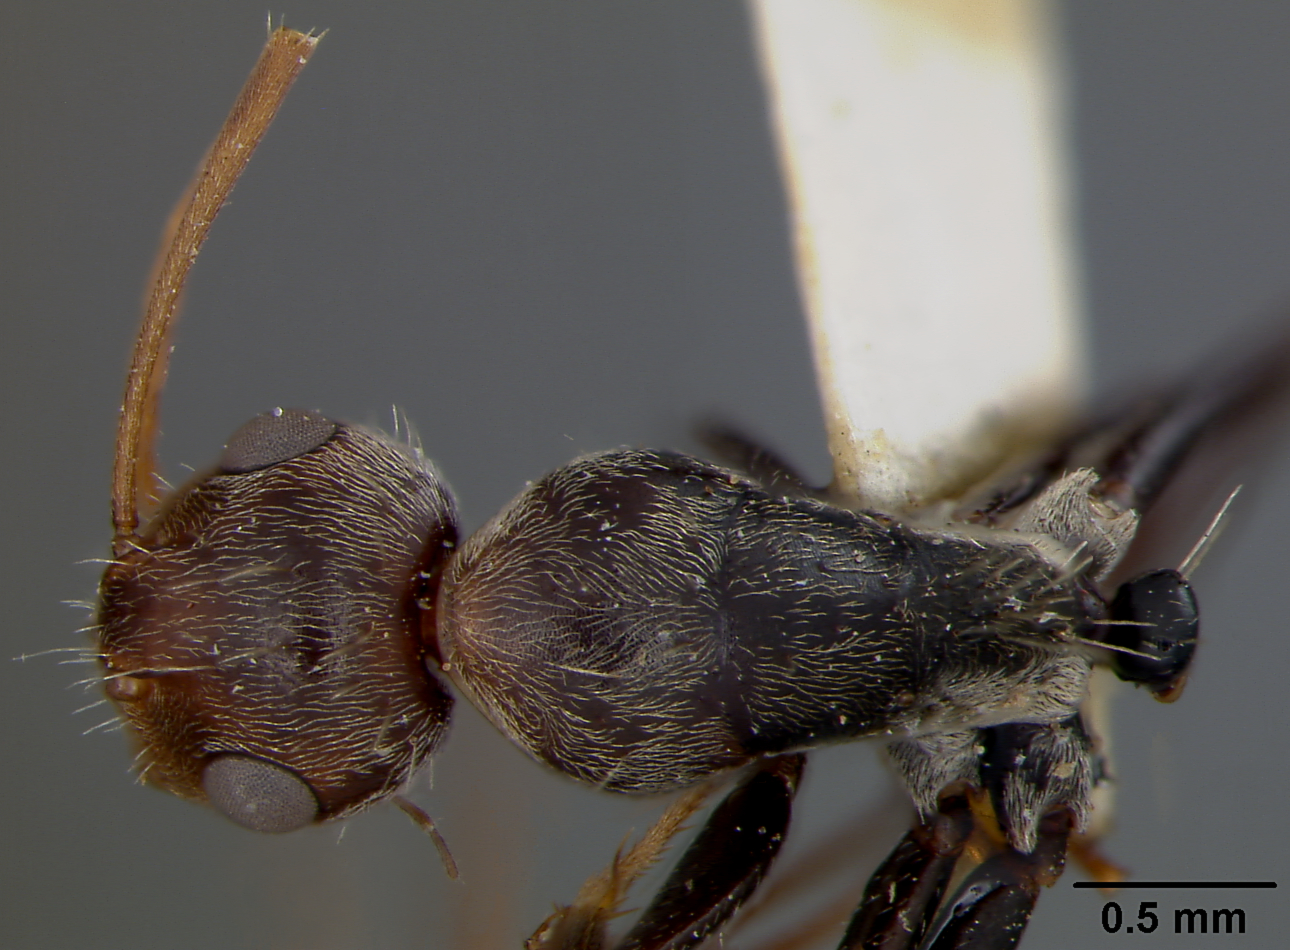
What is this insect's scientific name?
Camponotus punctulatus
